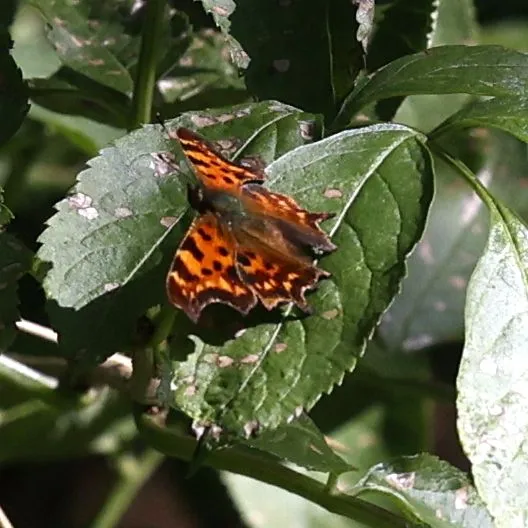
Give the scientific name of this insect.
Polygonia c-album
